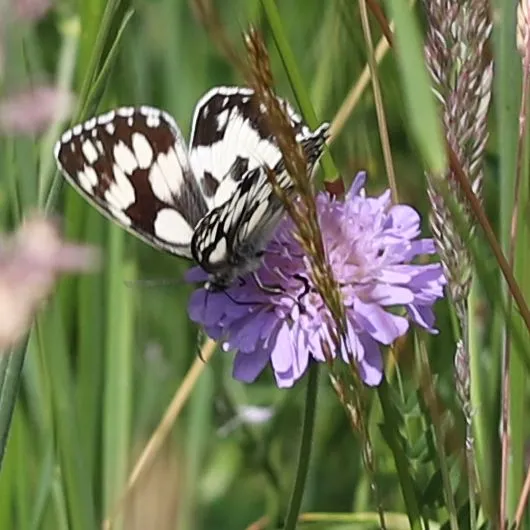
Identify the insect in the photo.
Melanargia galathea
